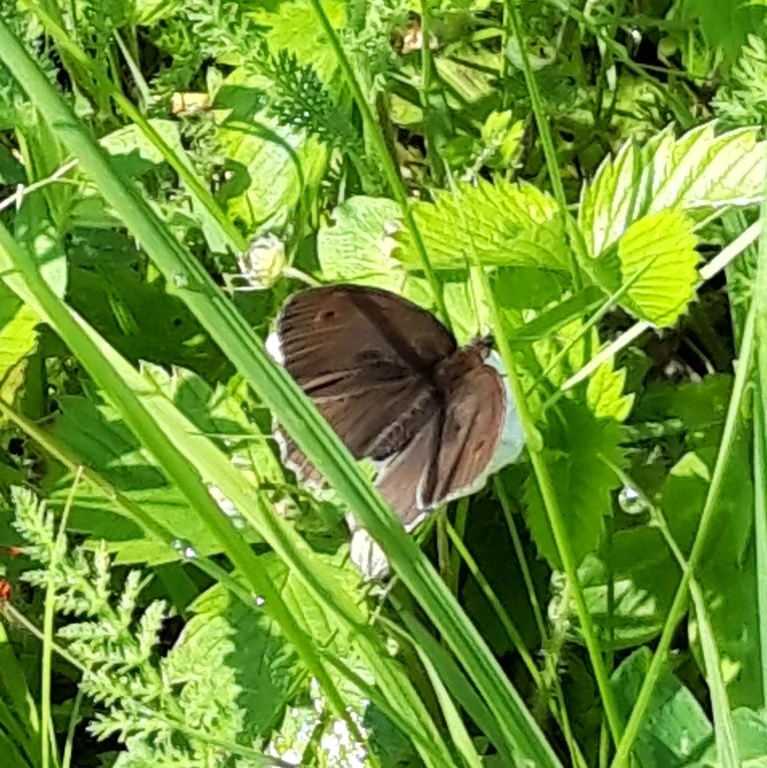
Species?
Maniola jurtina
